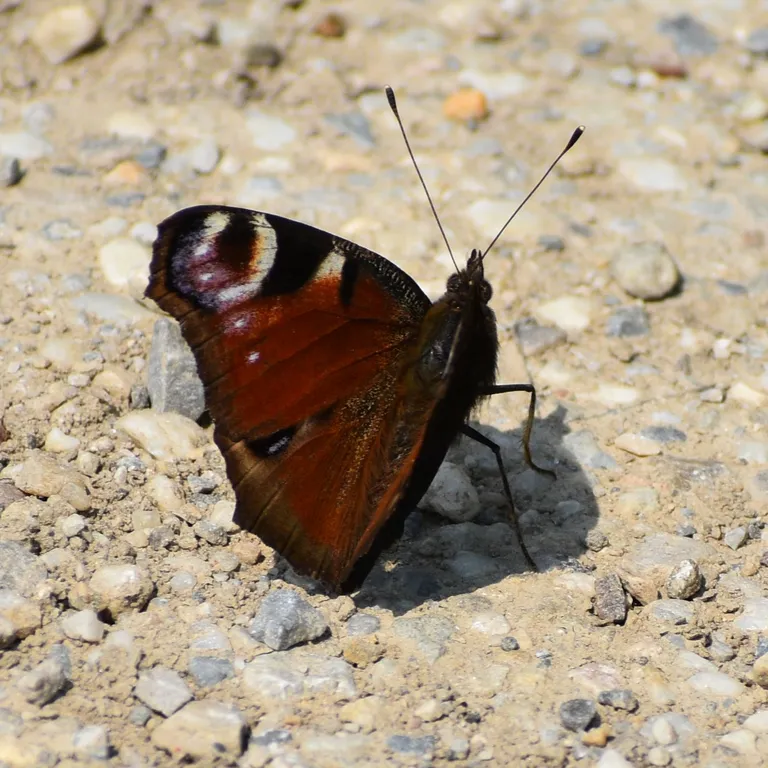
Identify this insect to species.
Aglais io
